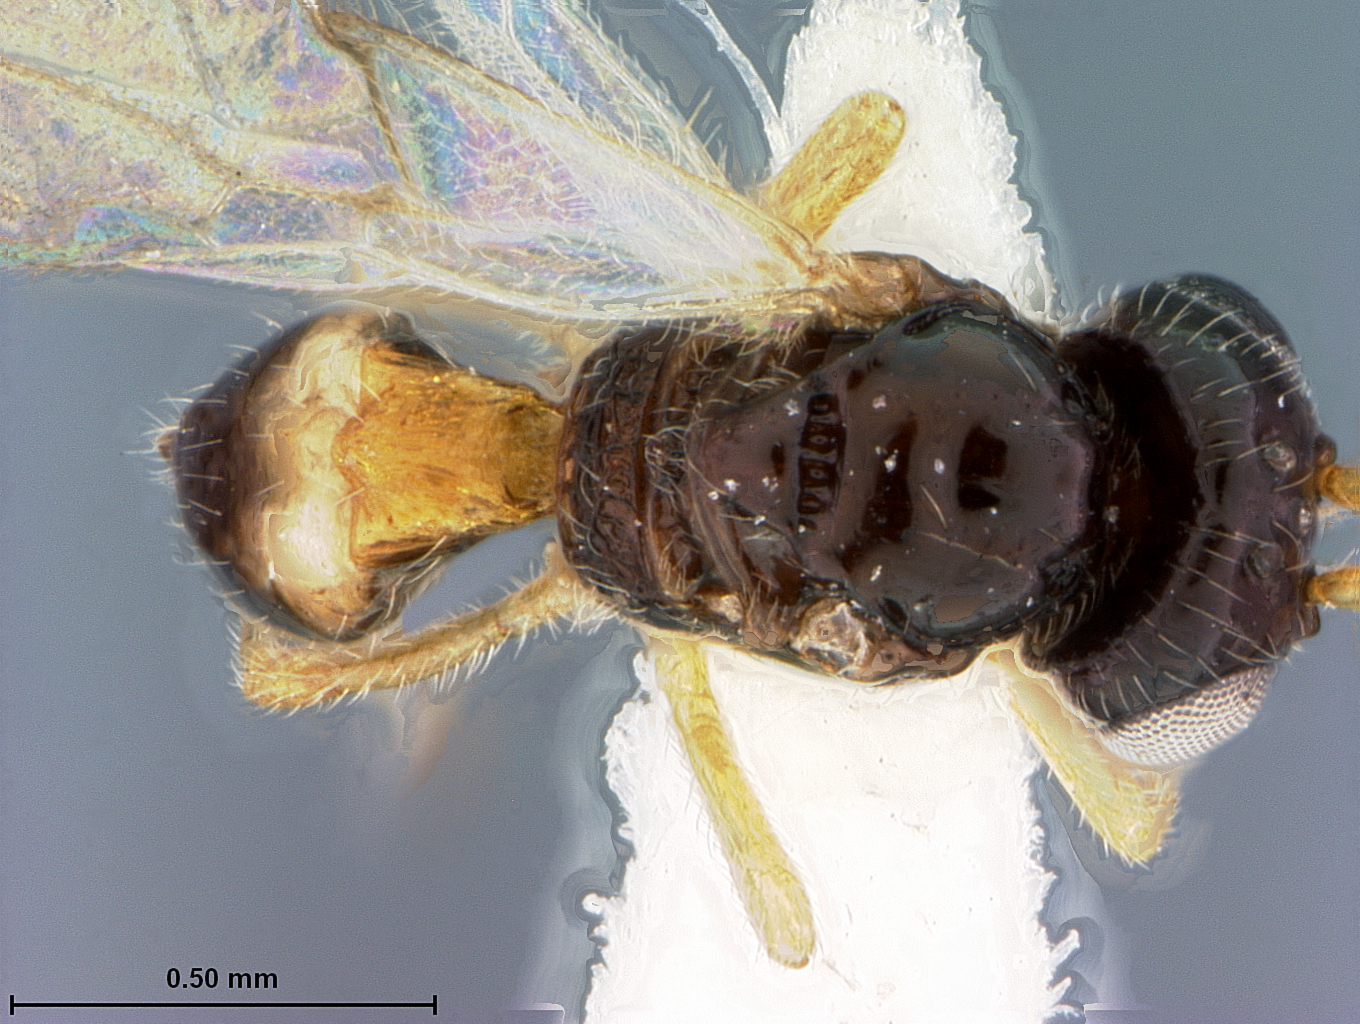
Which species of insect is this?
Opius fennahi
